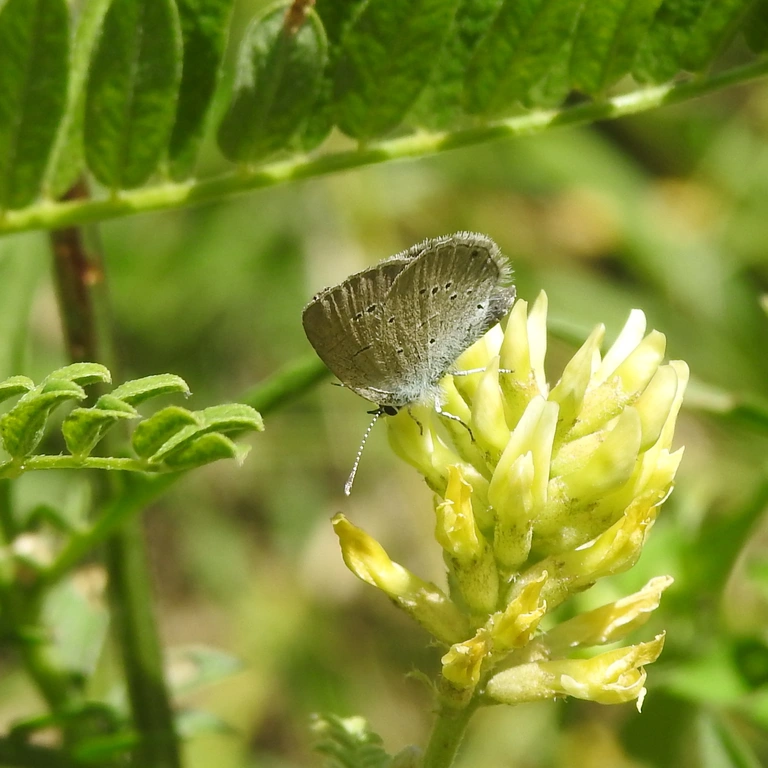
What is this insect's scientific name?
Cupido minimus
